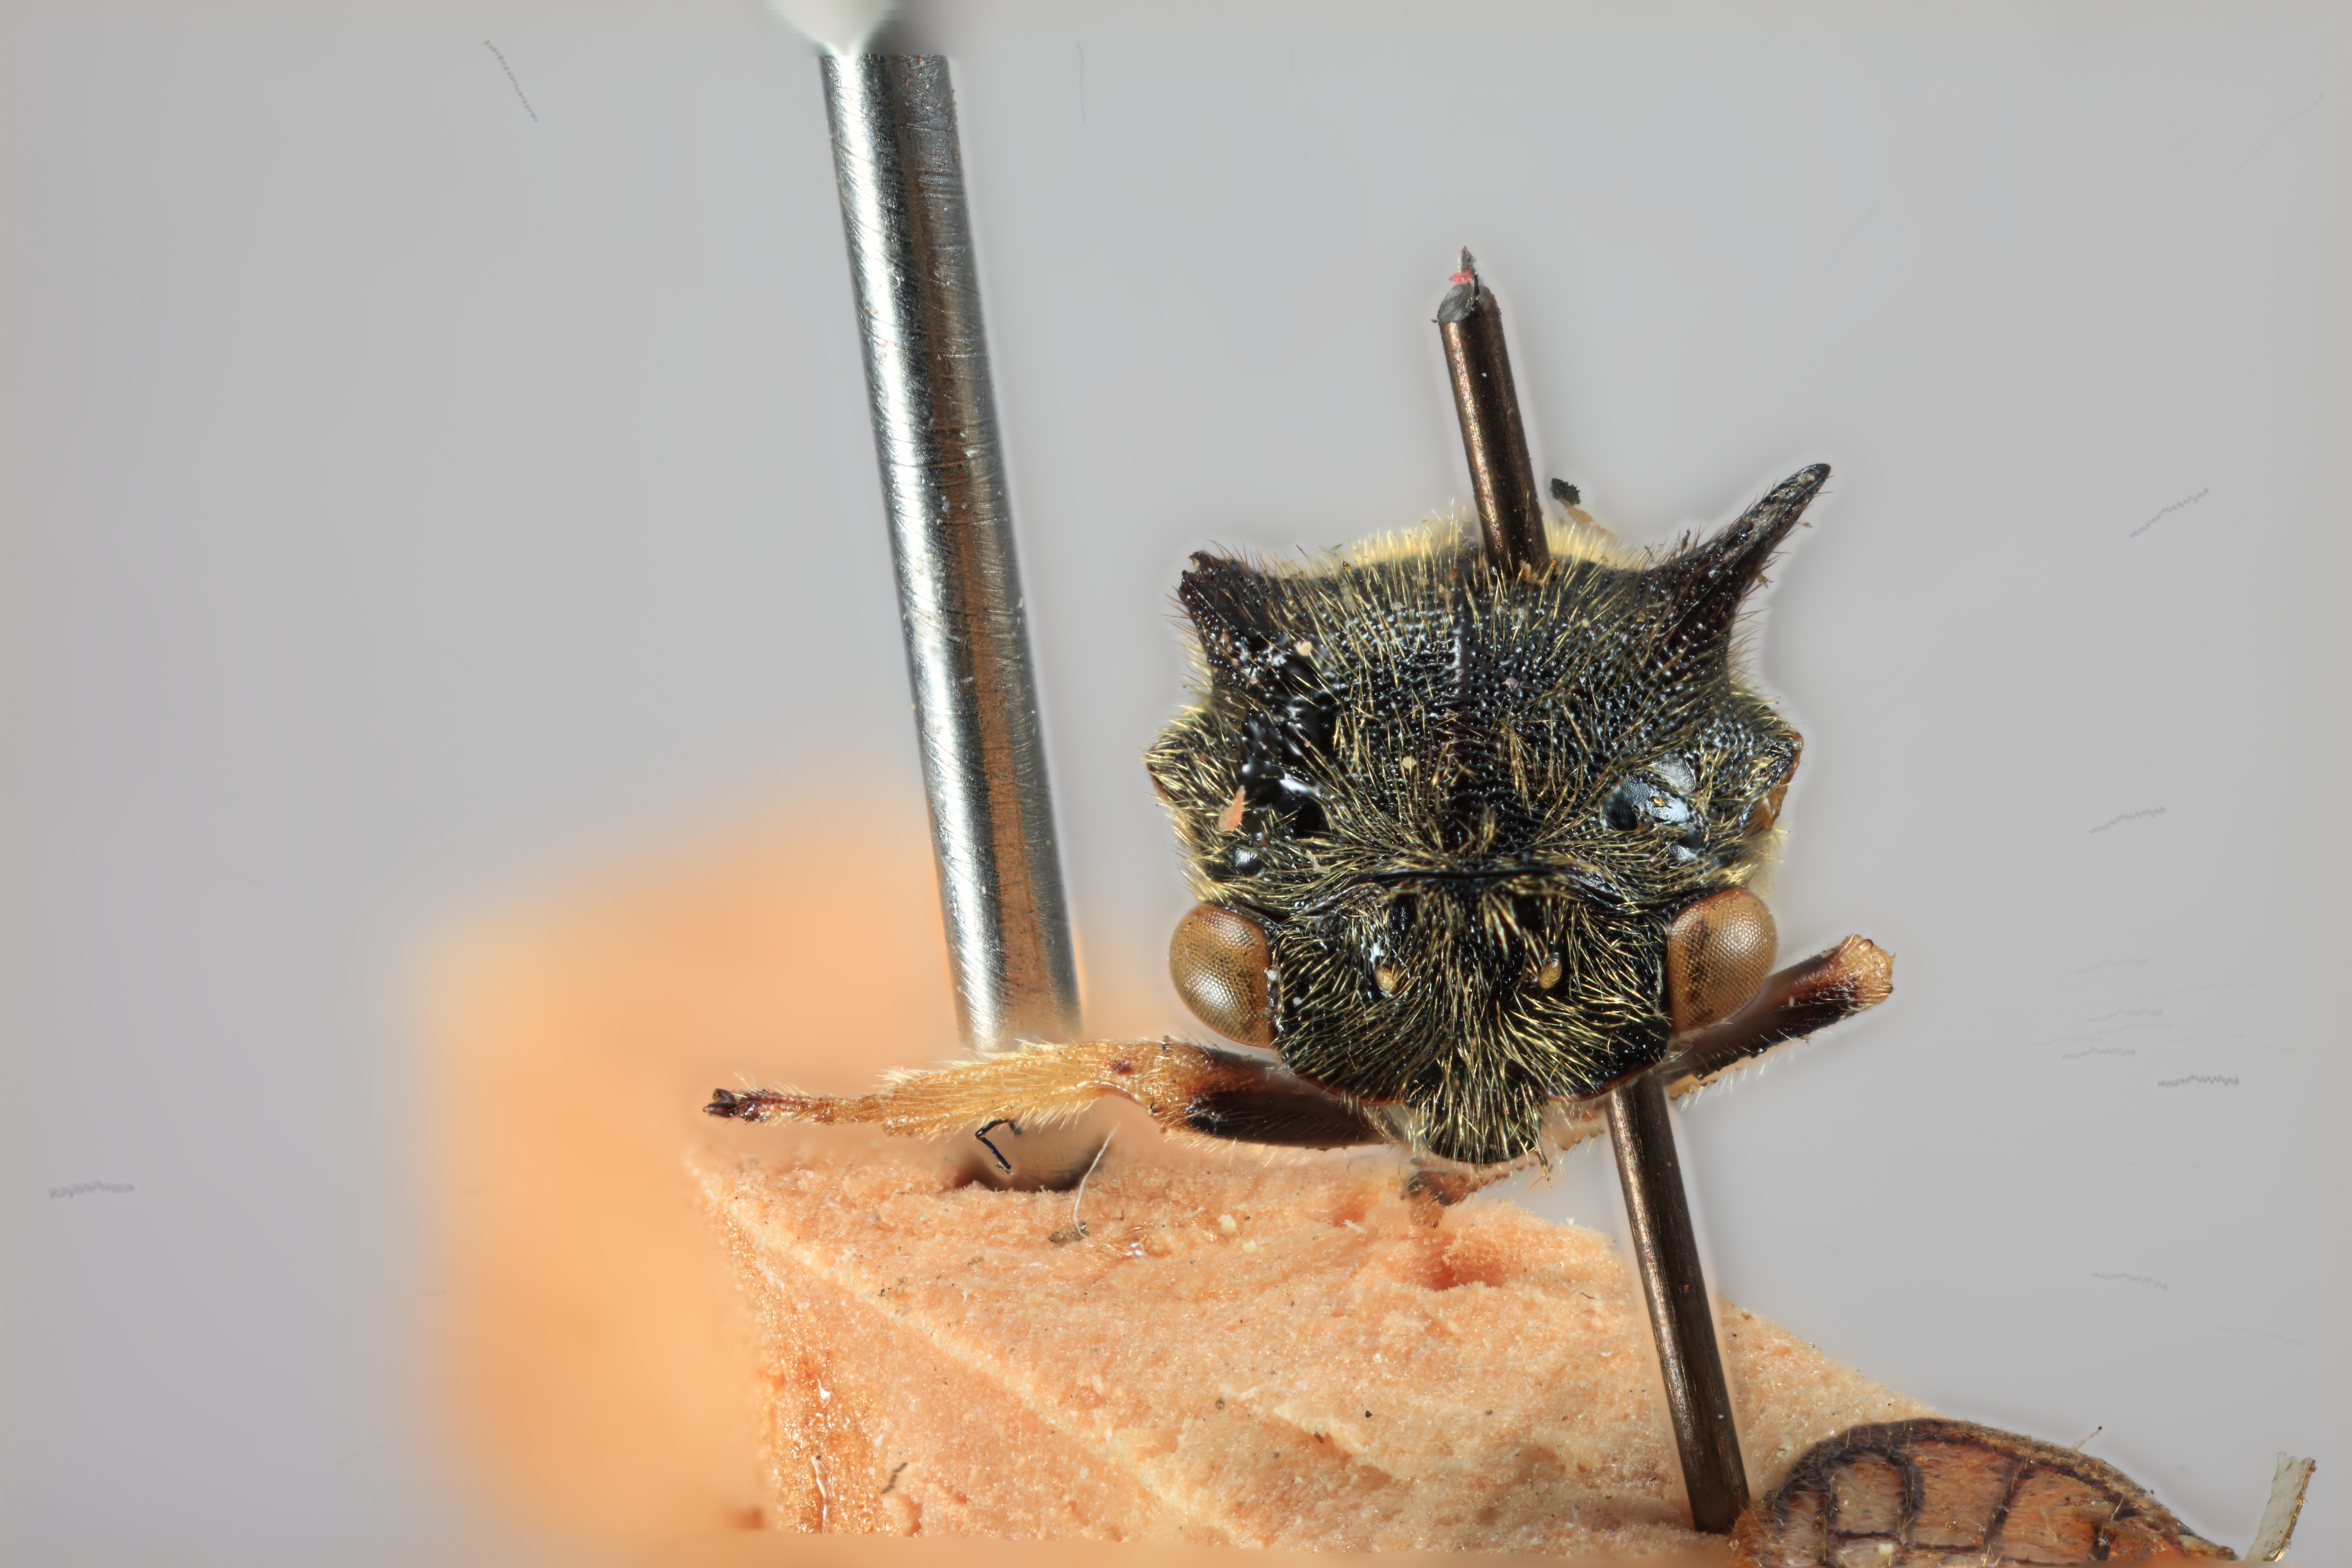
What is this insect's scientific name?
Centrotus flavipes
